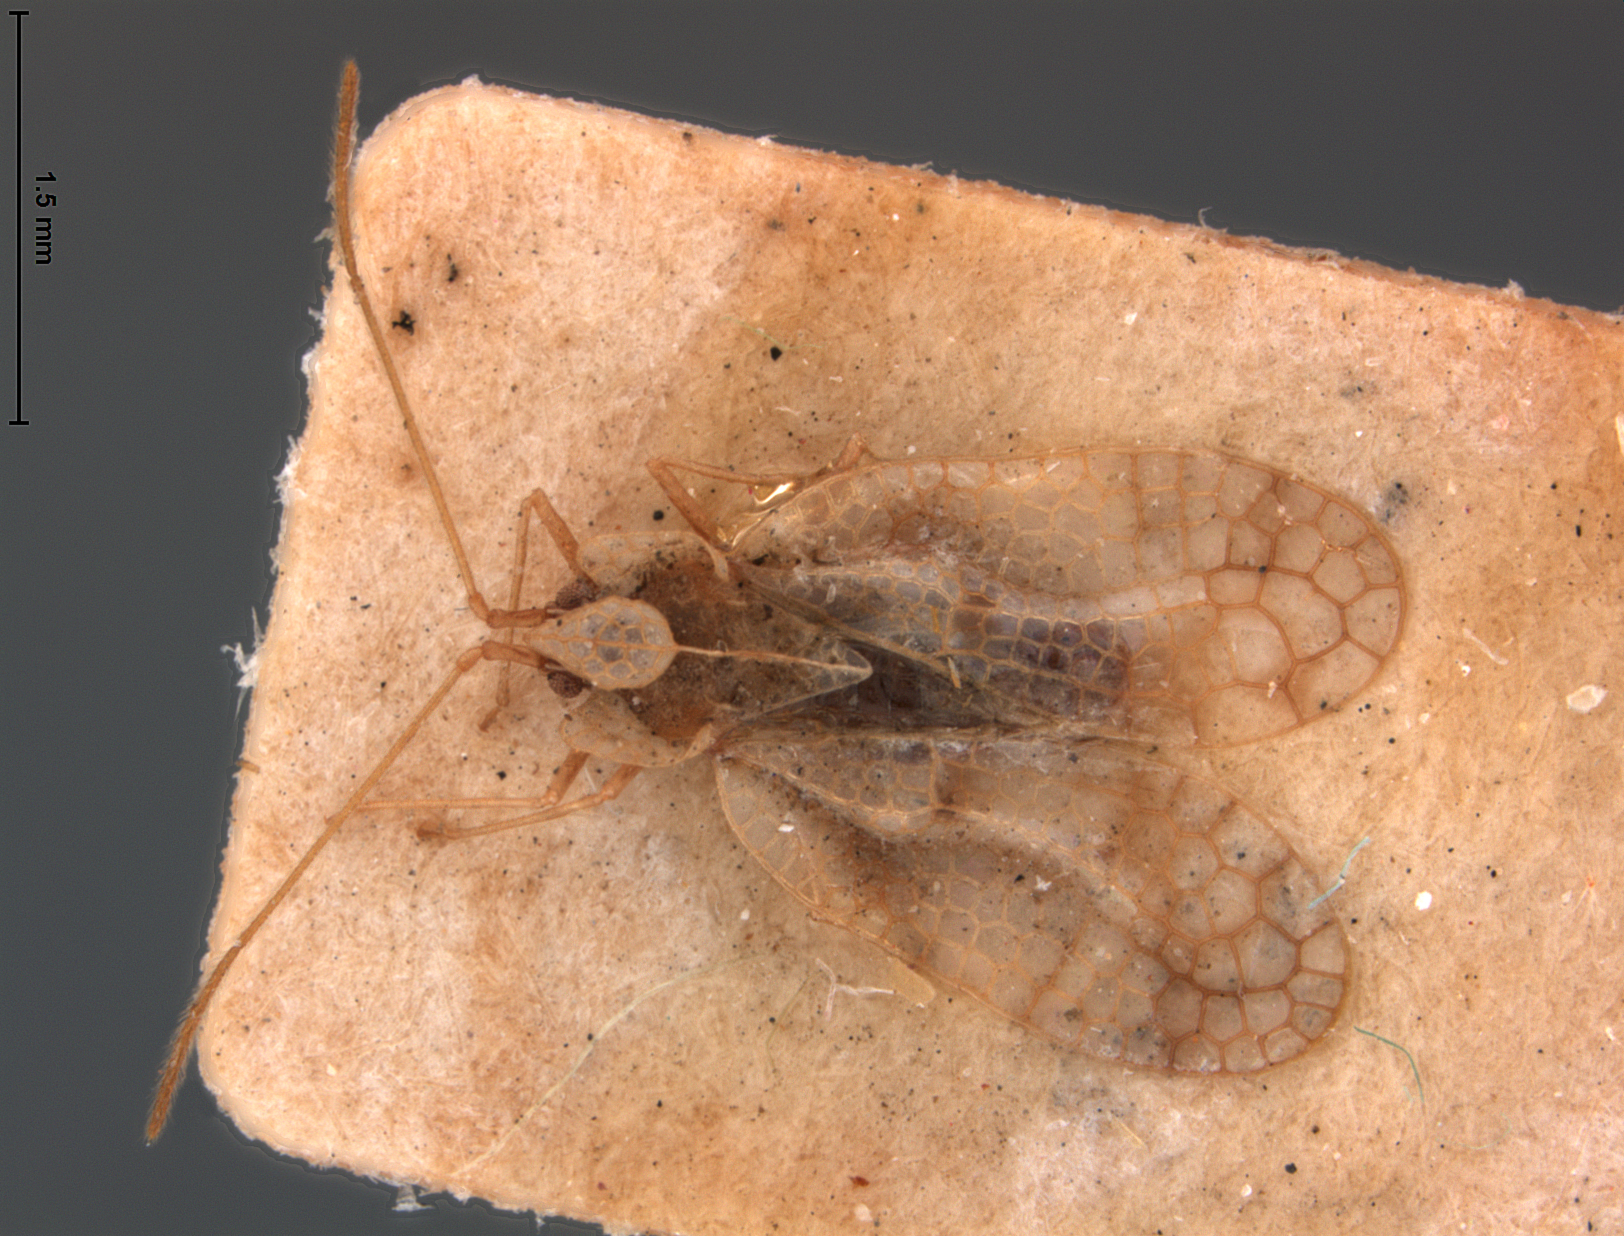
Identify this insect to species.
Stephanitis kyushuana
